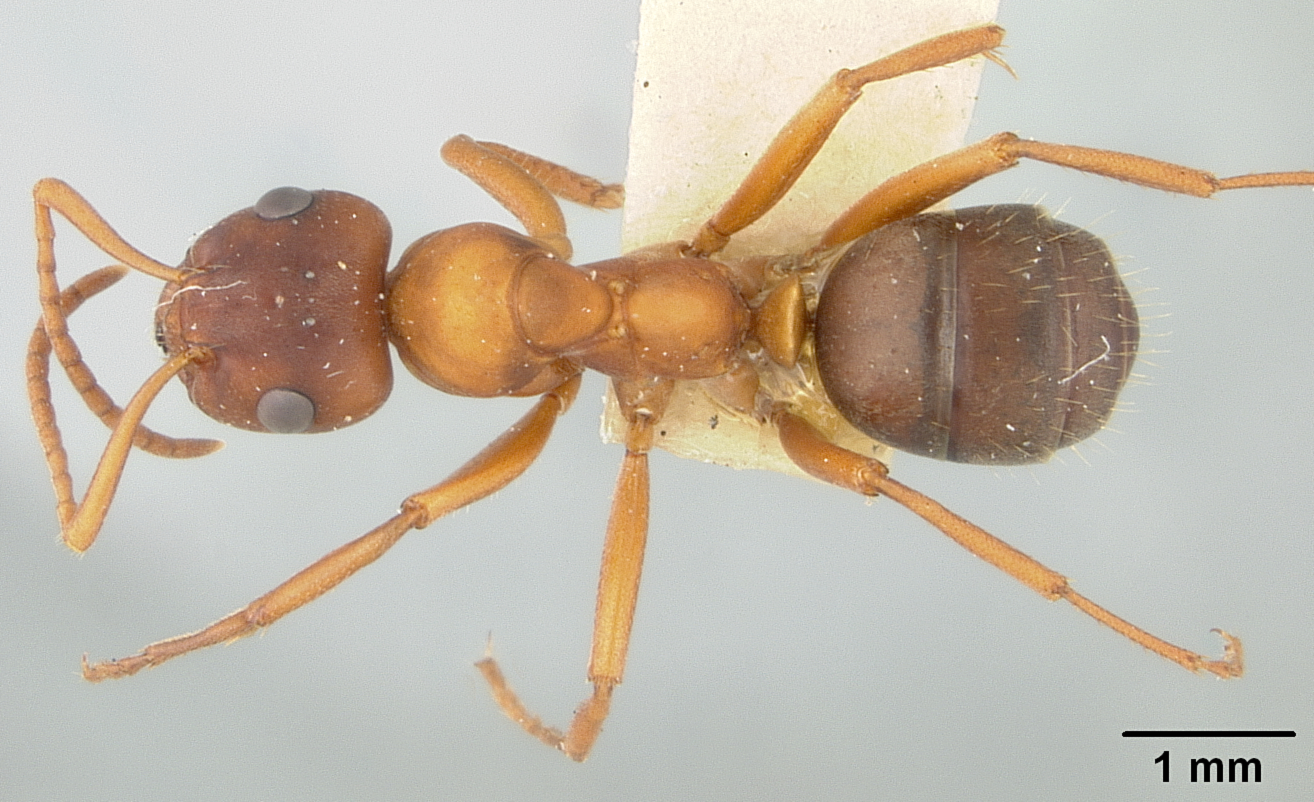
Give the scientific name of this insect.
Formica wheeleri
